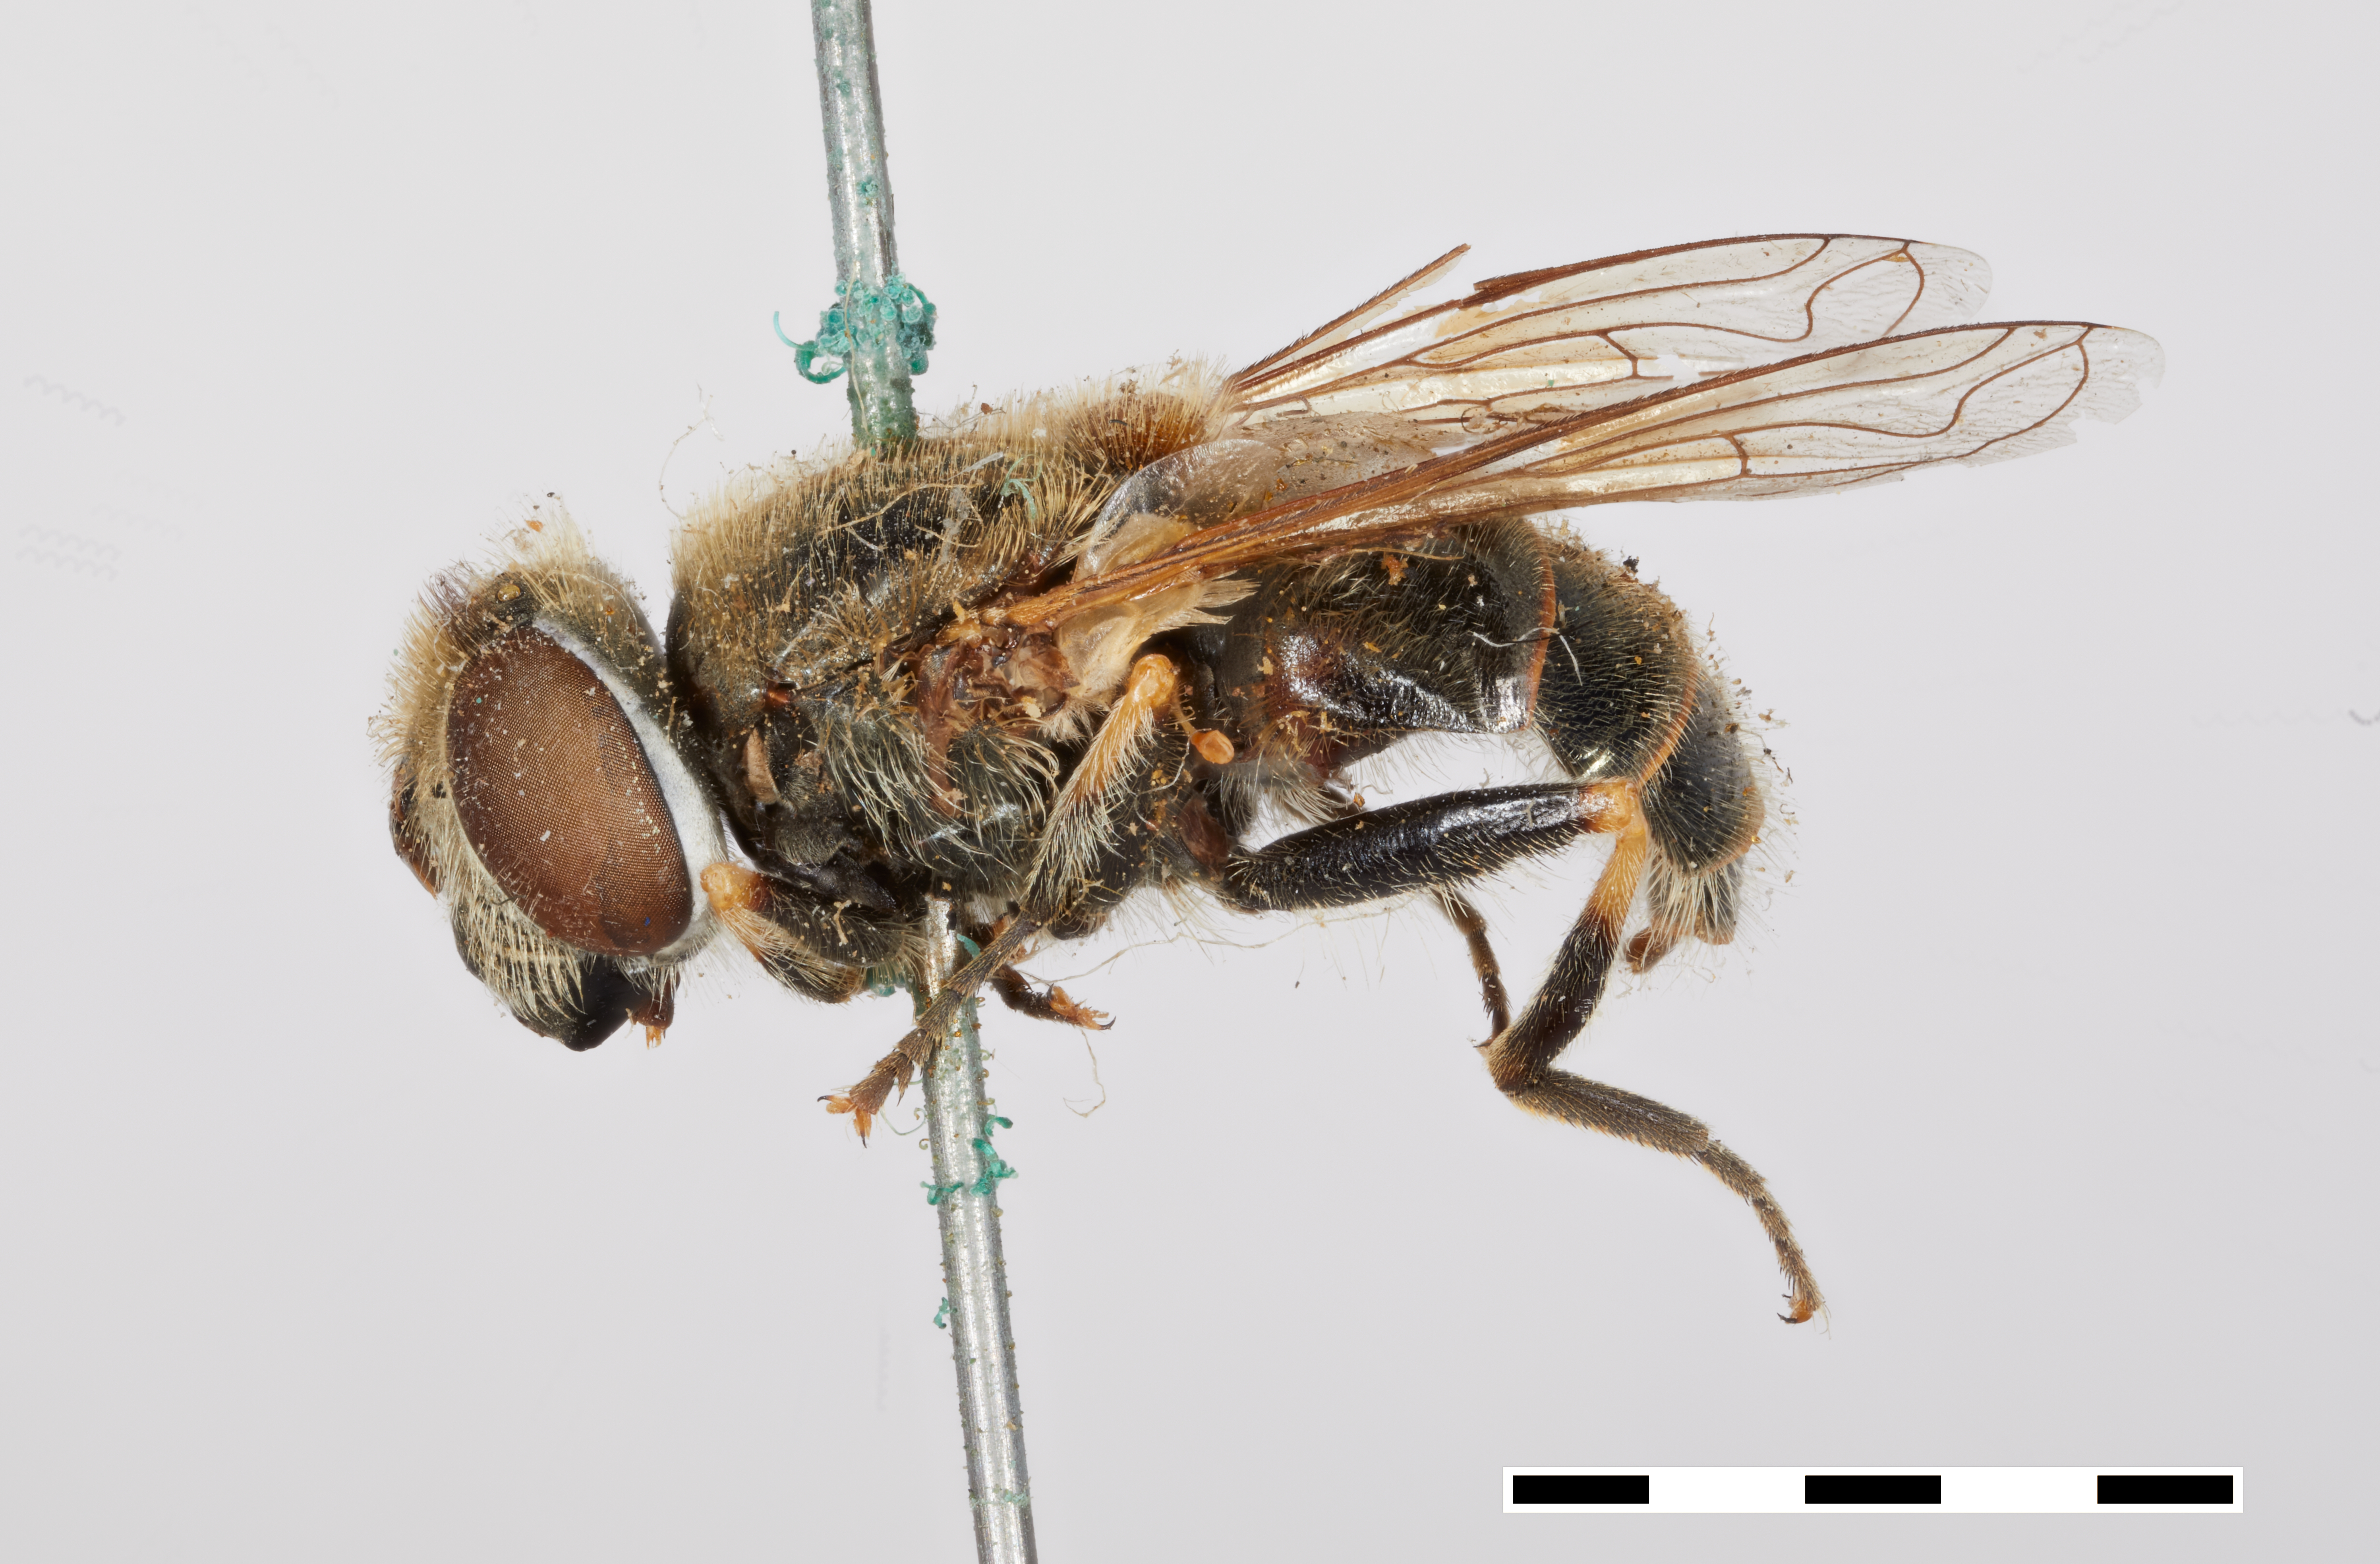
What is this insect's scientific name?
Eristalis brousii
